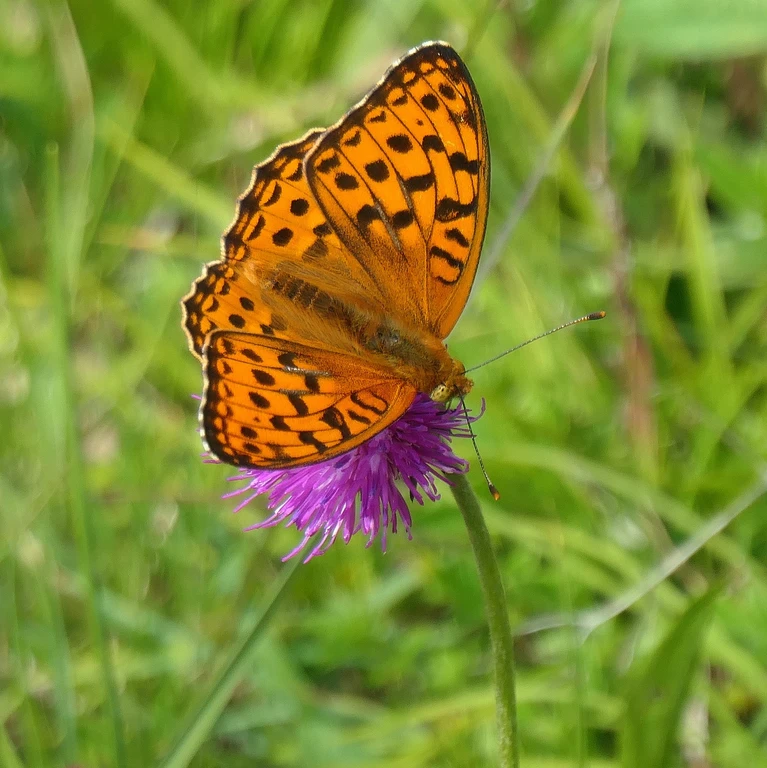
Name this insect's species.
Fabriciana adippe
